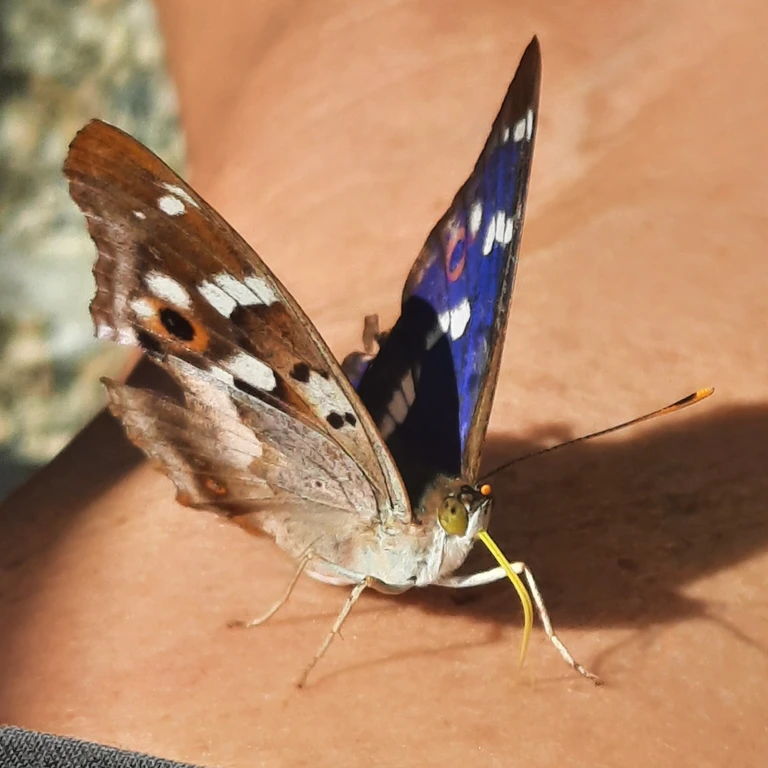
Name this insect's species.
Apatura ilia
